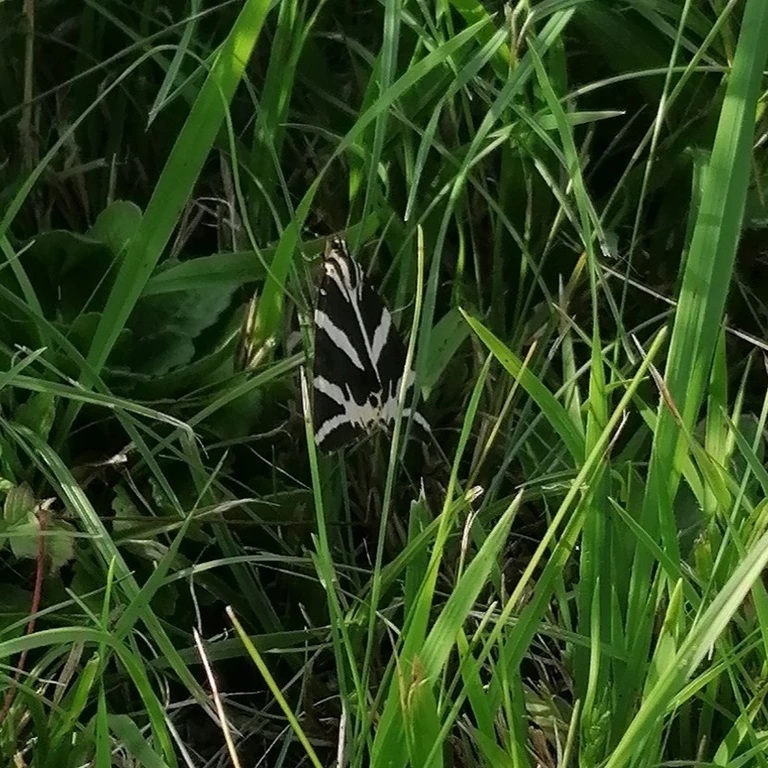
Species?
Euplagia quadripunctaria
